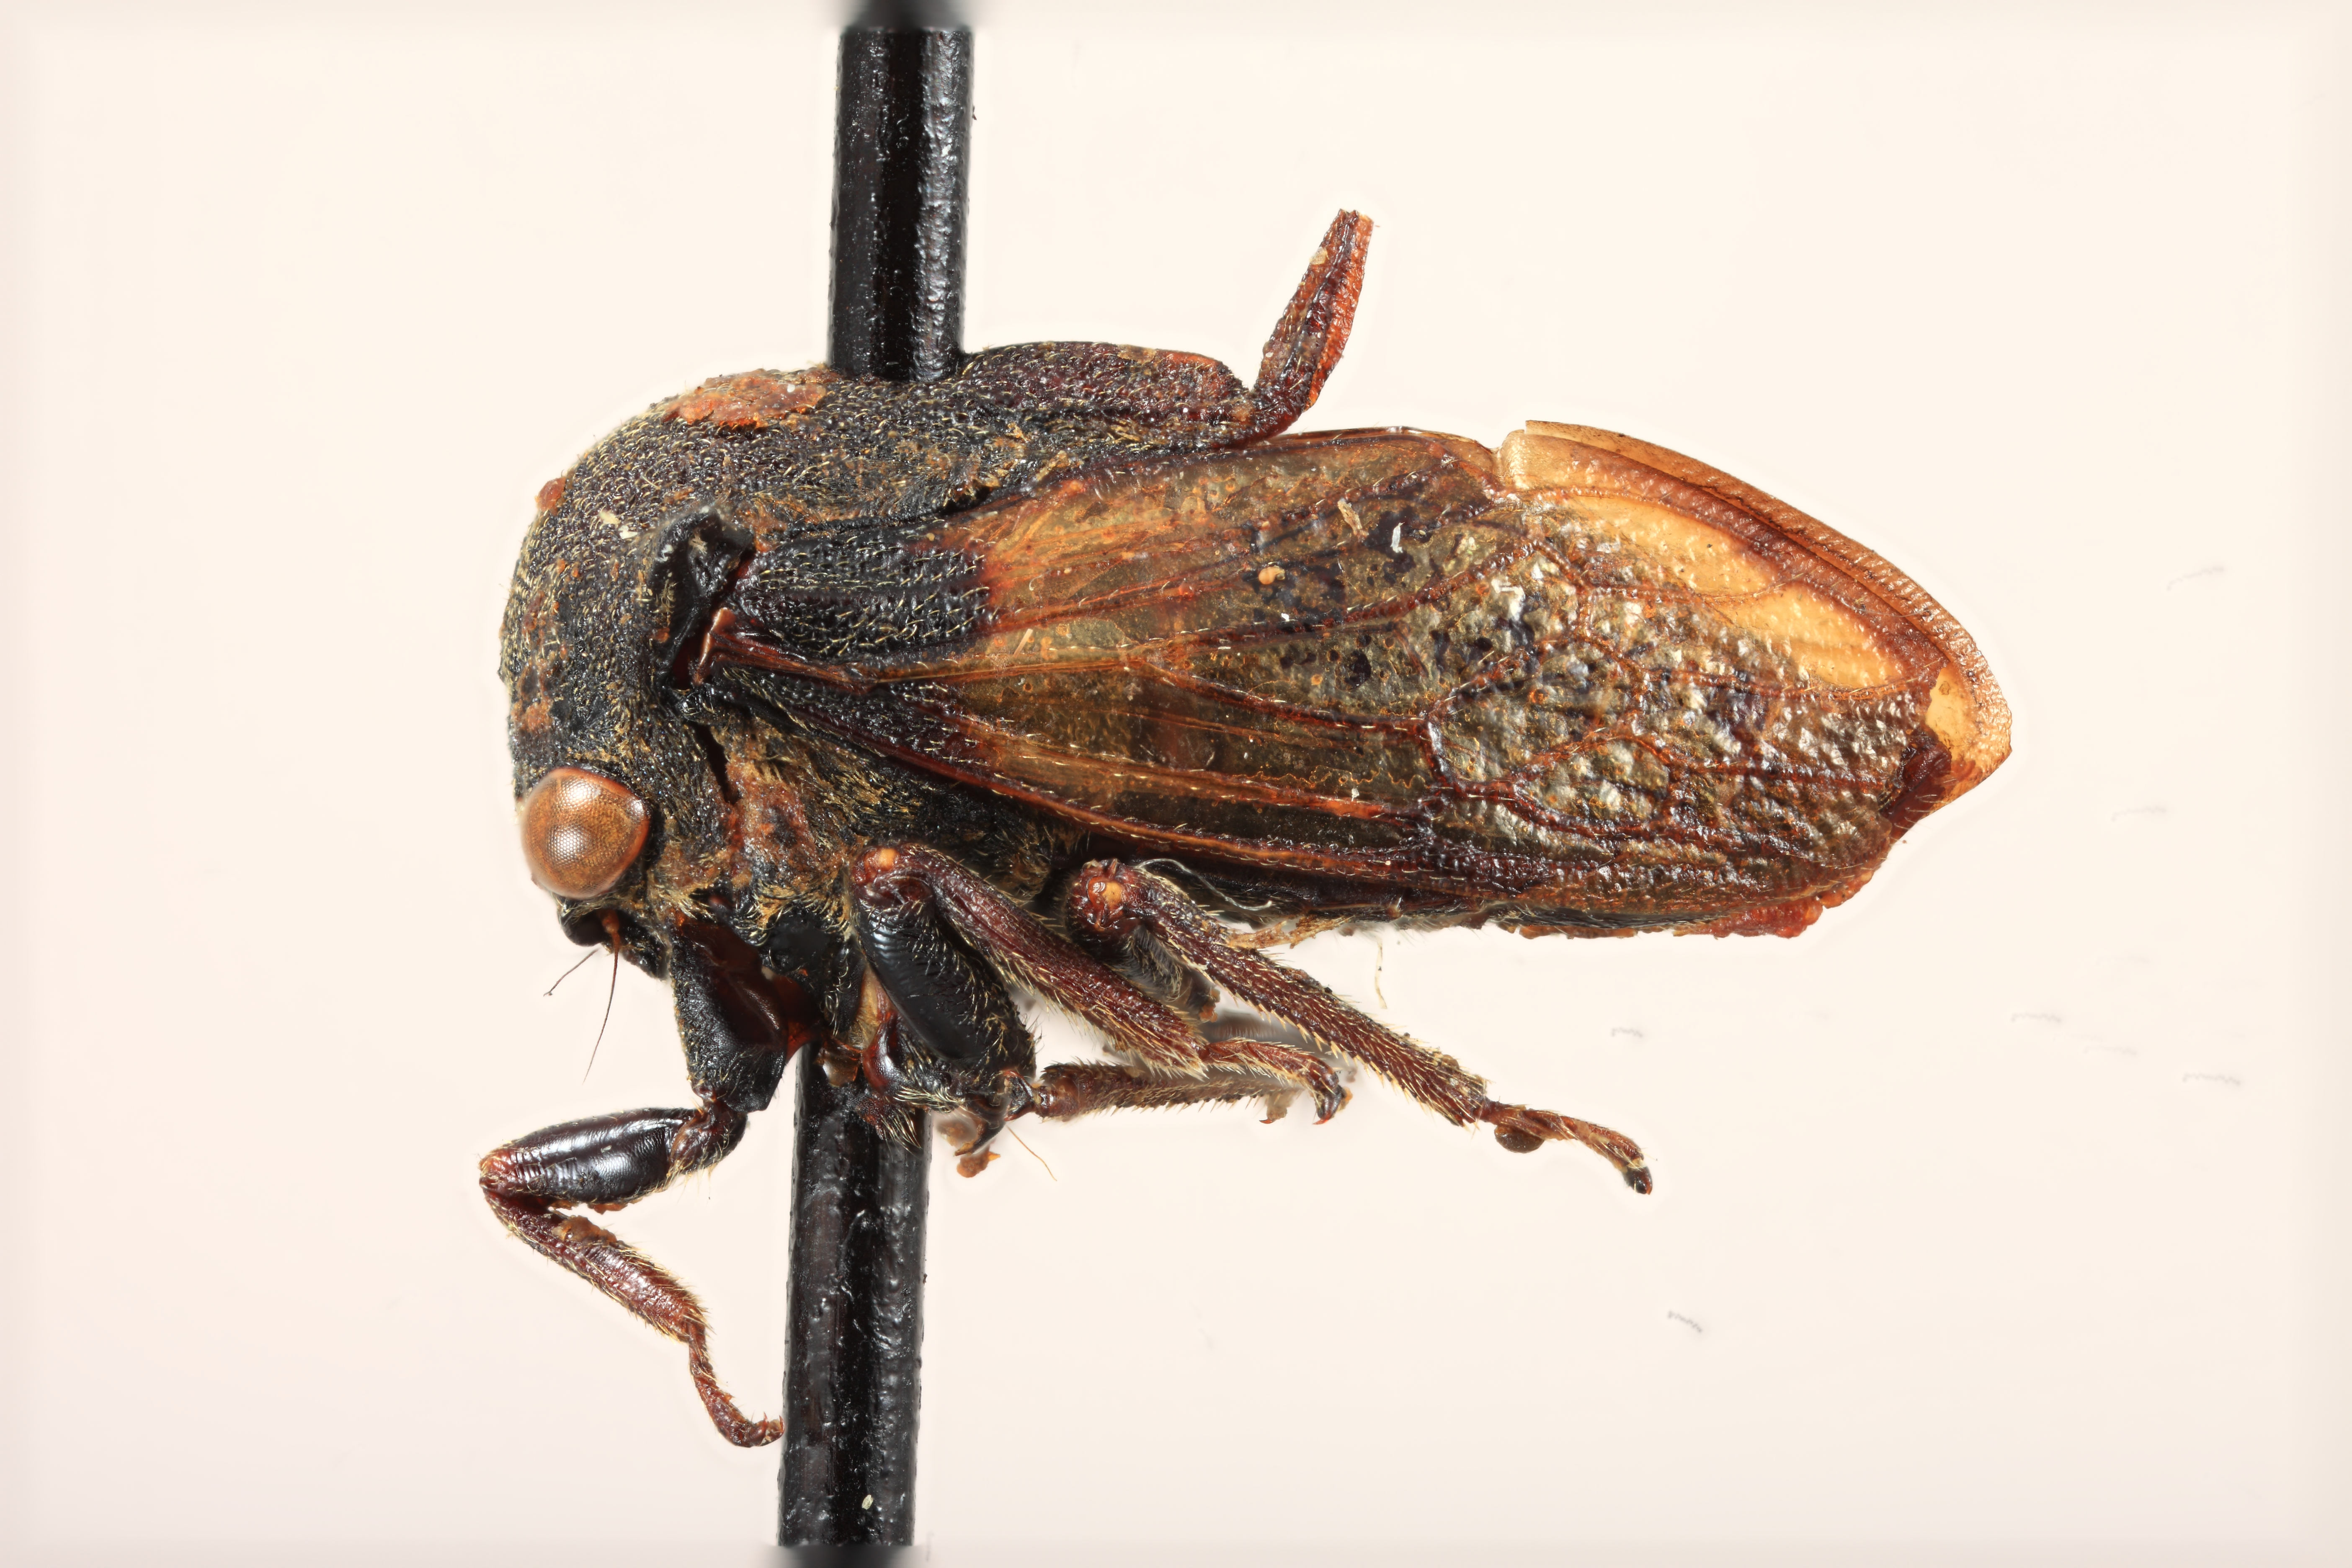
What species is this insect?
Cryptaspidia auriculata
